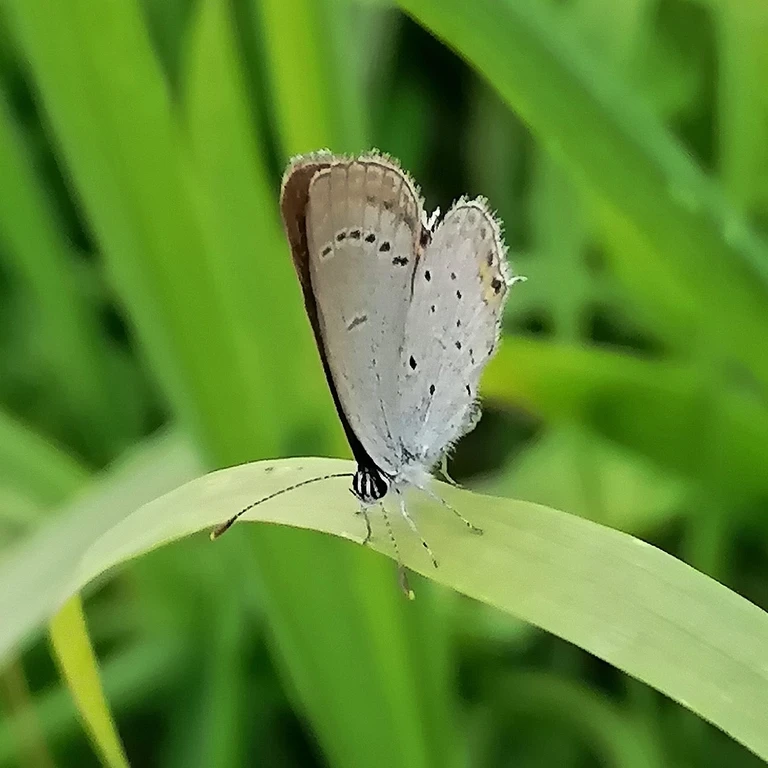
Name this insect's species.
Cupido argiades (also Elkalyce argiades)
